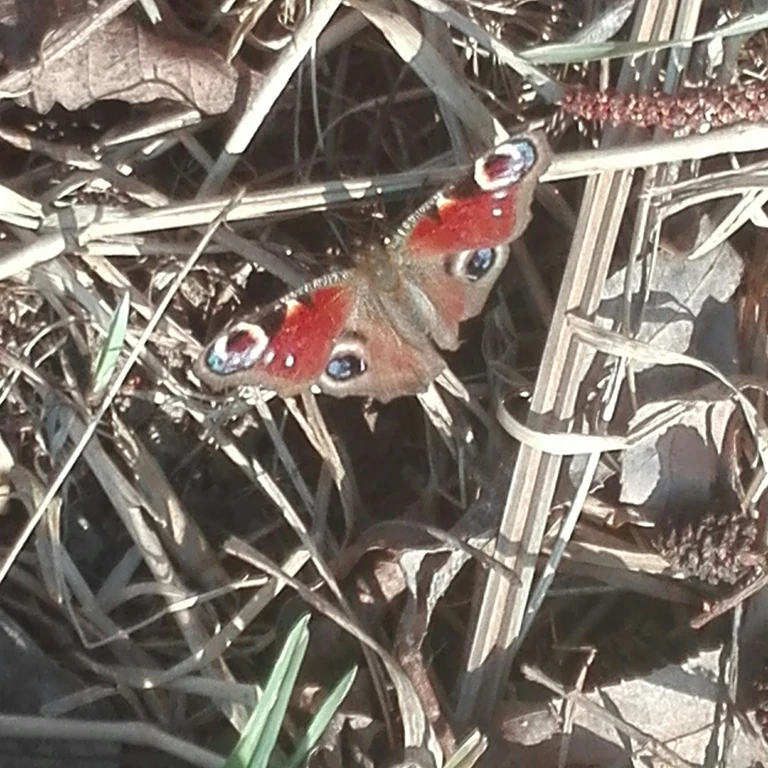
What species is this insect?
Aglais io
